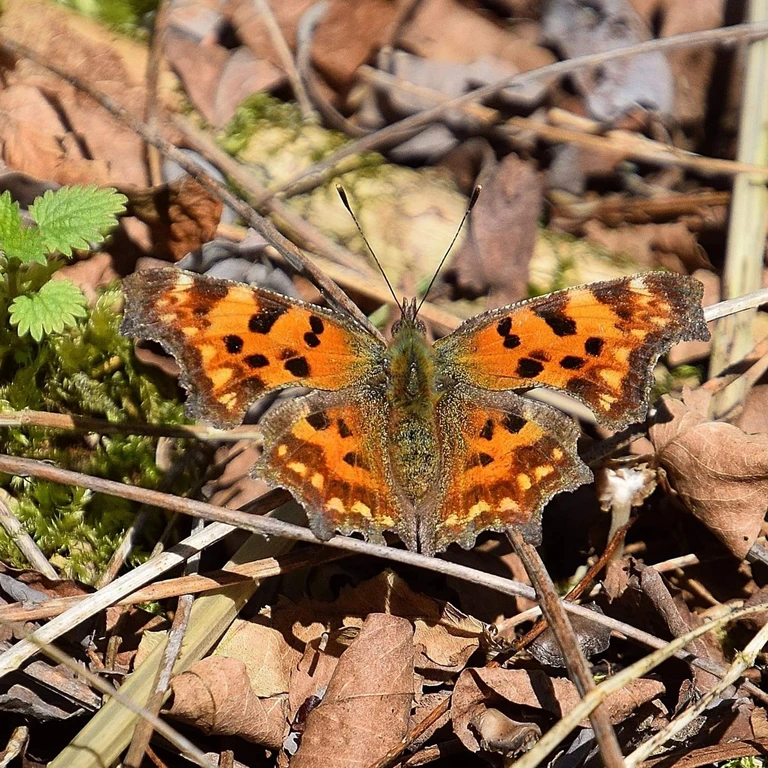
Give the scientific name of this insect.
Polygonia c-album
